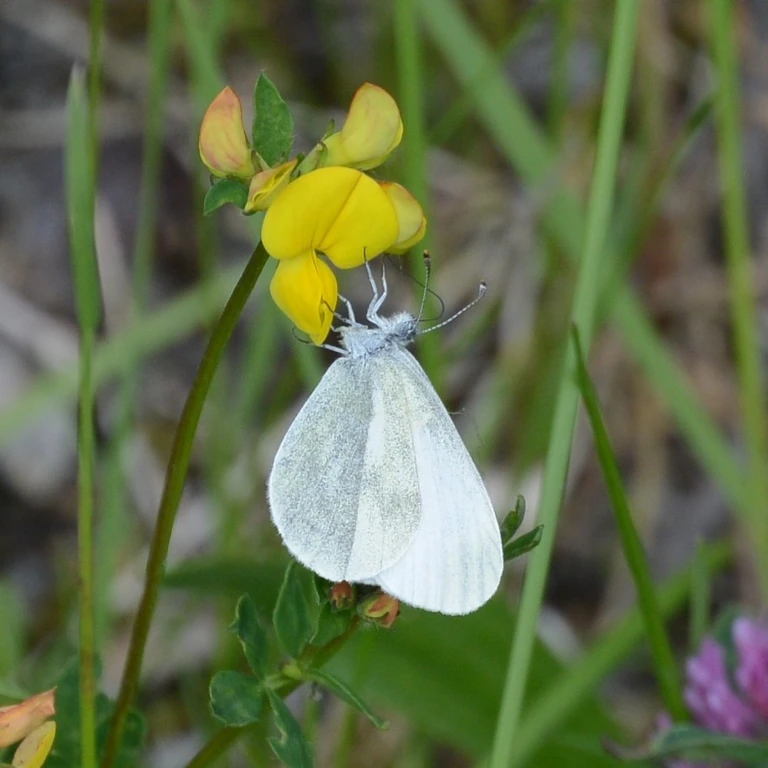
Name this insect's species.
Leptidea sinapis/juvernica
